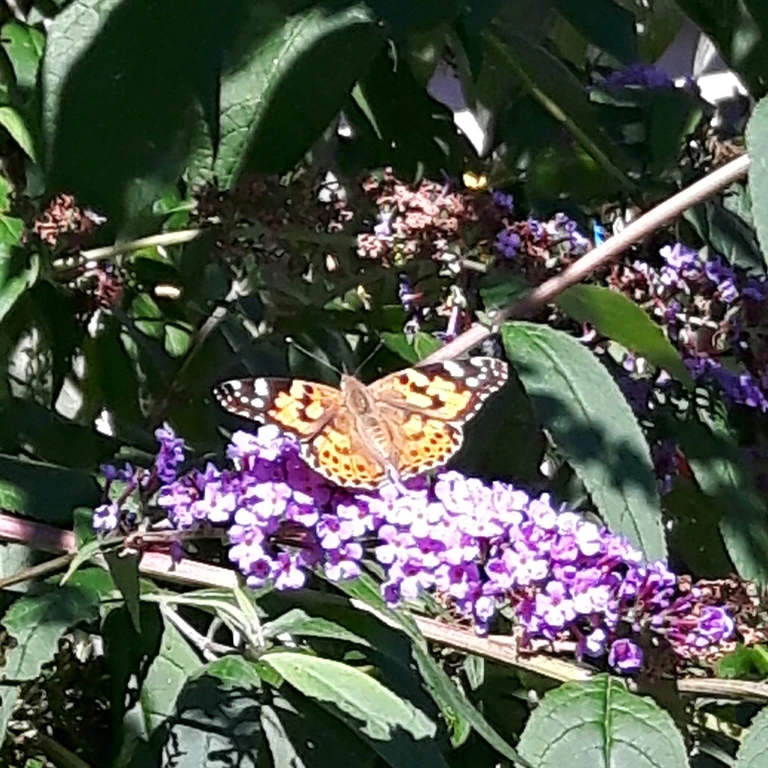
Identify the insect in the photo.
Vanessa cardui
